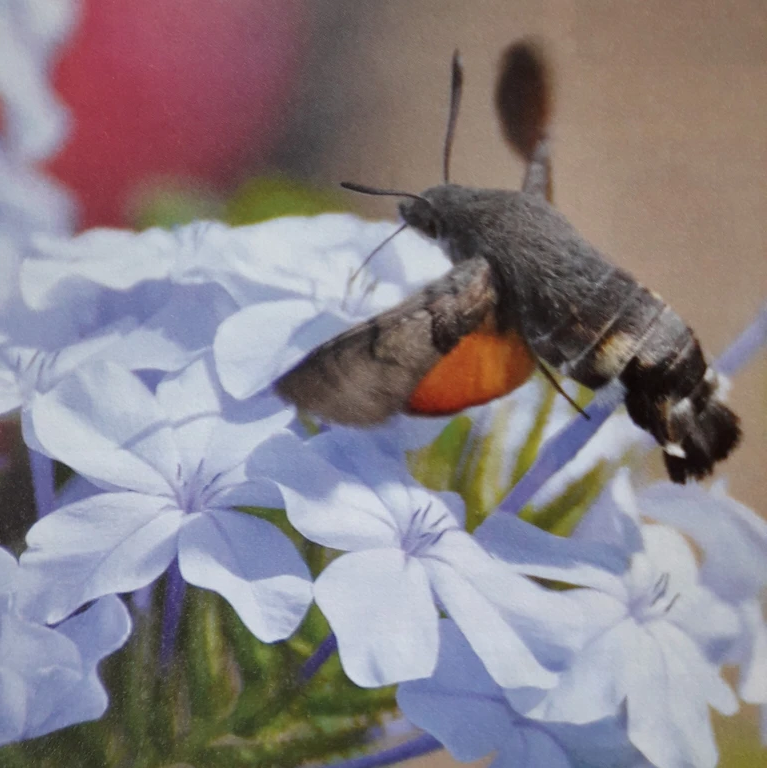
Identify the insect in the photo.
Macroglossum stellatarum
